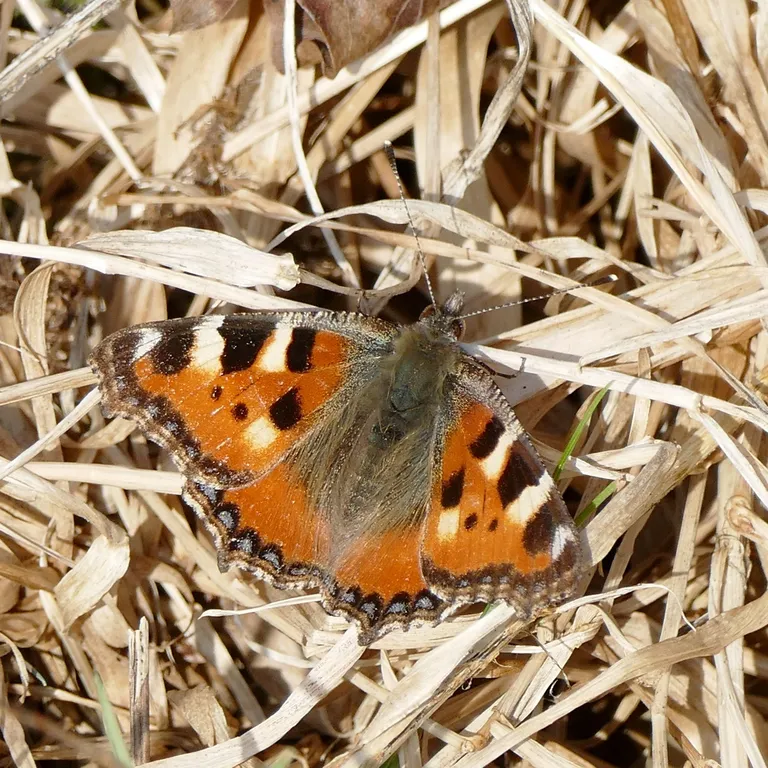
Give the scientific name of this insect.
Aglais urticae
